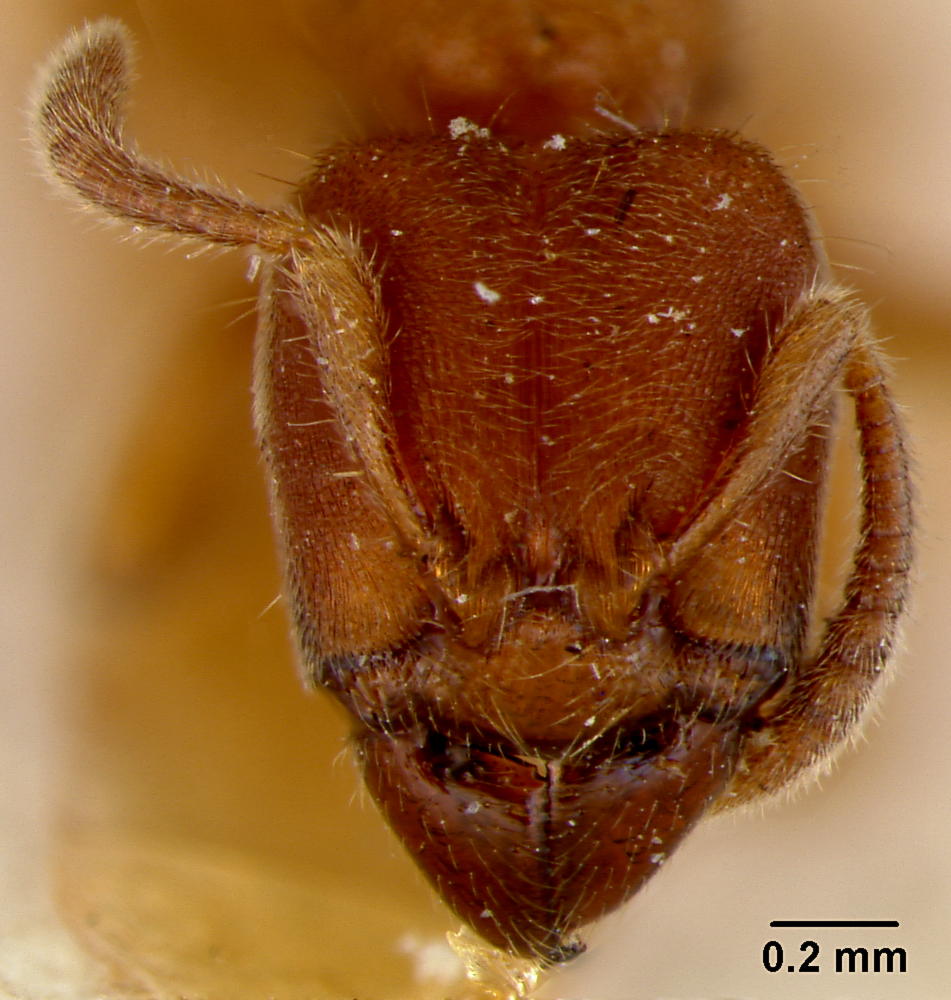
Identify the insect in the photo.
Typhlomyrmex rogenhoferi
